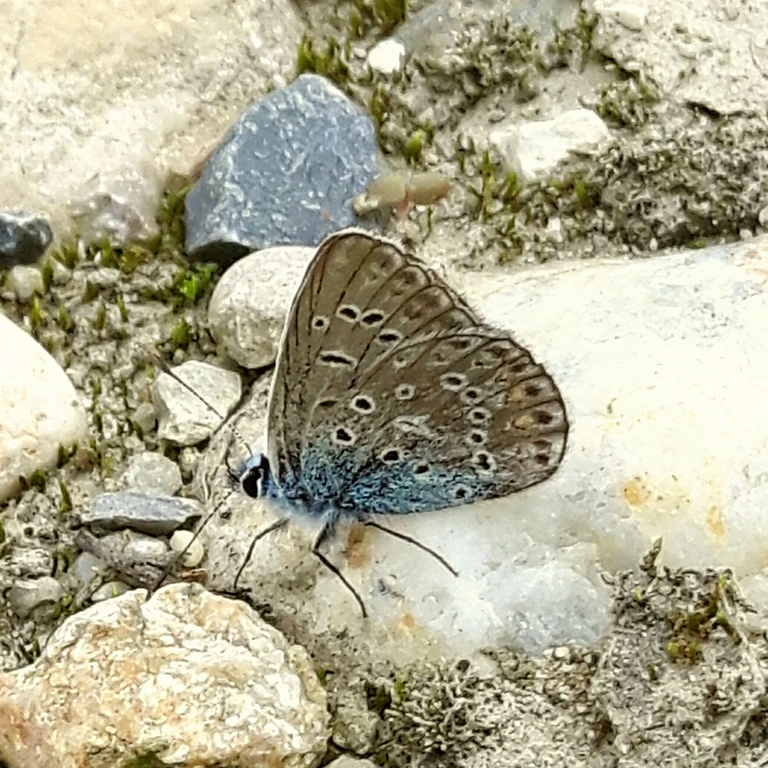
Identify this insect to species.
Polyommatus icarus
